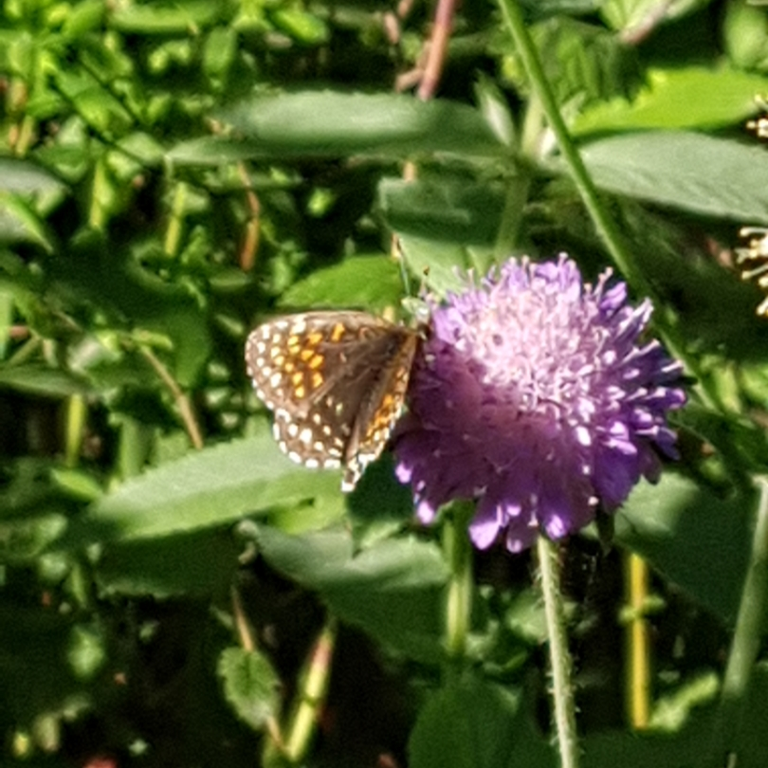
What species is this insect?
Melitaea diamina
